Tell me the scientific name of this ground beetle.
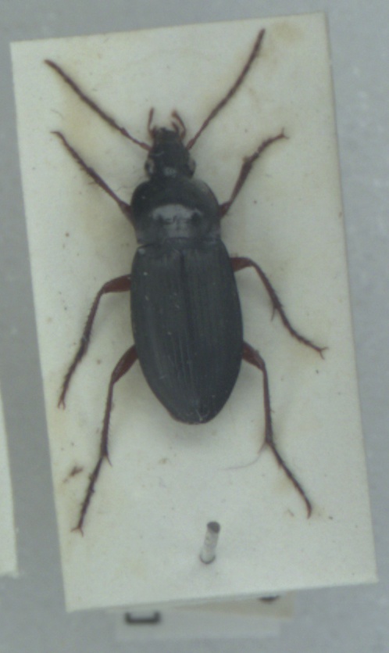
Calathus erratus
